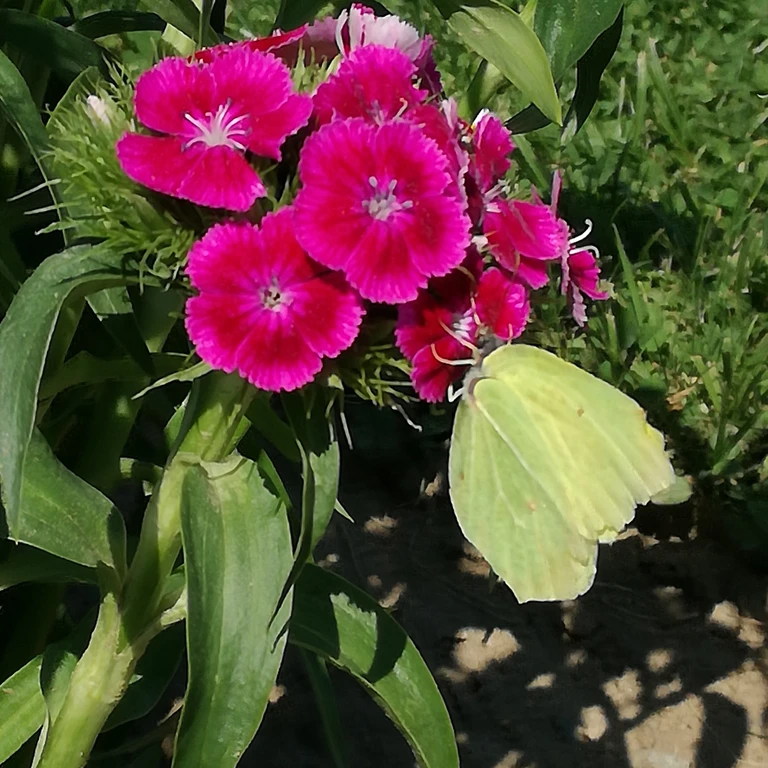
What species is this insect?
Gonepteryx rhamni
